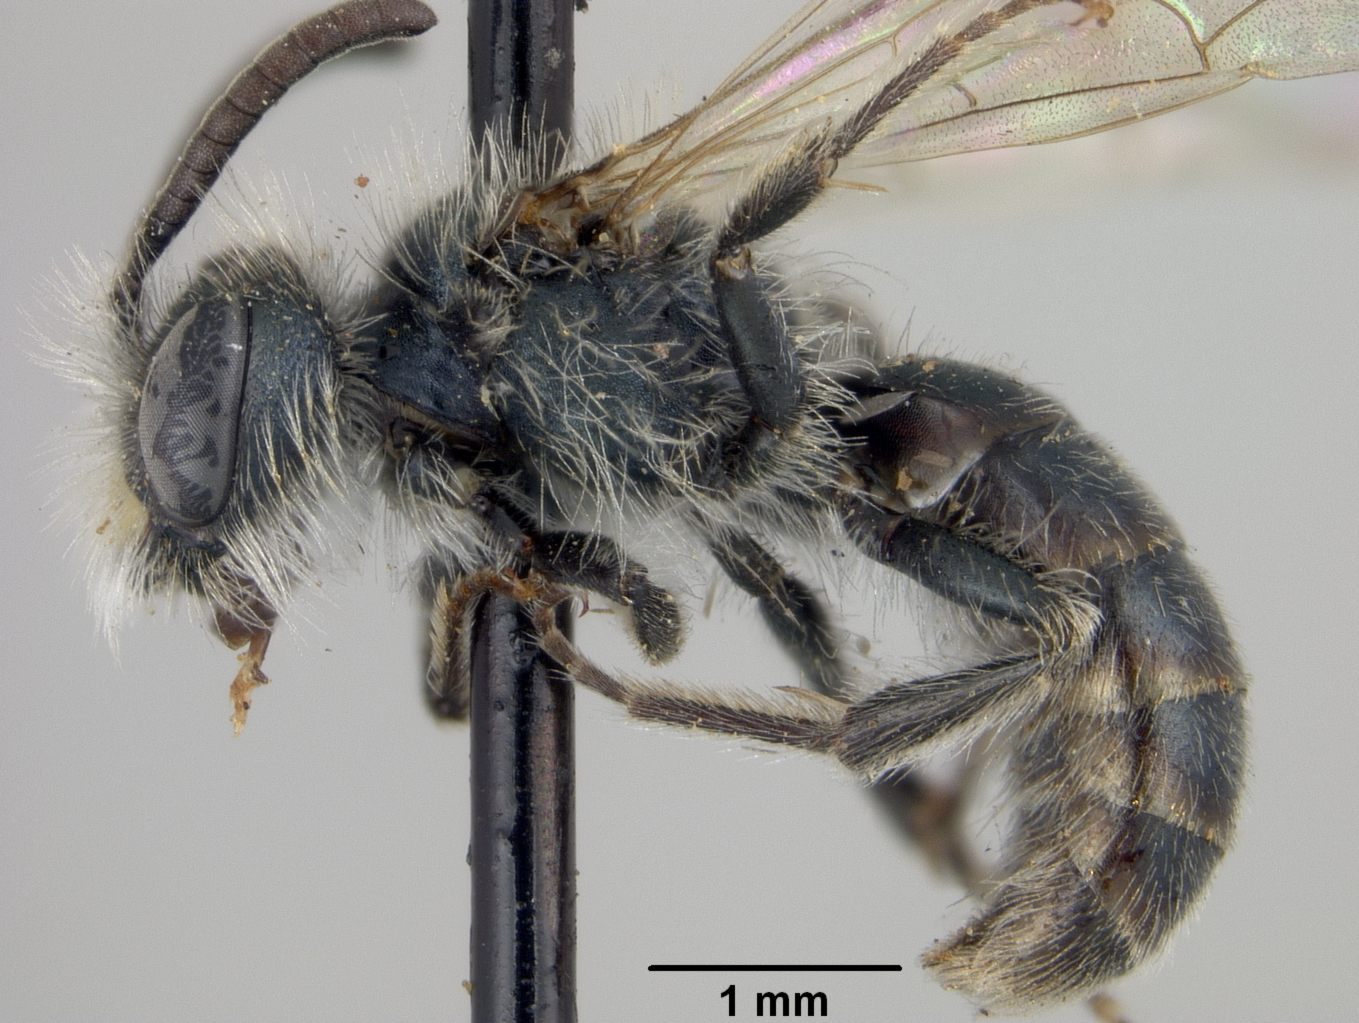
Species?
Andrena microchlora
